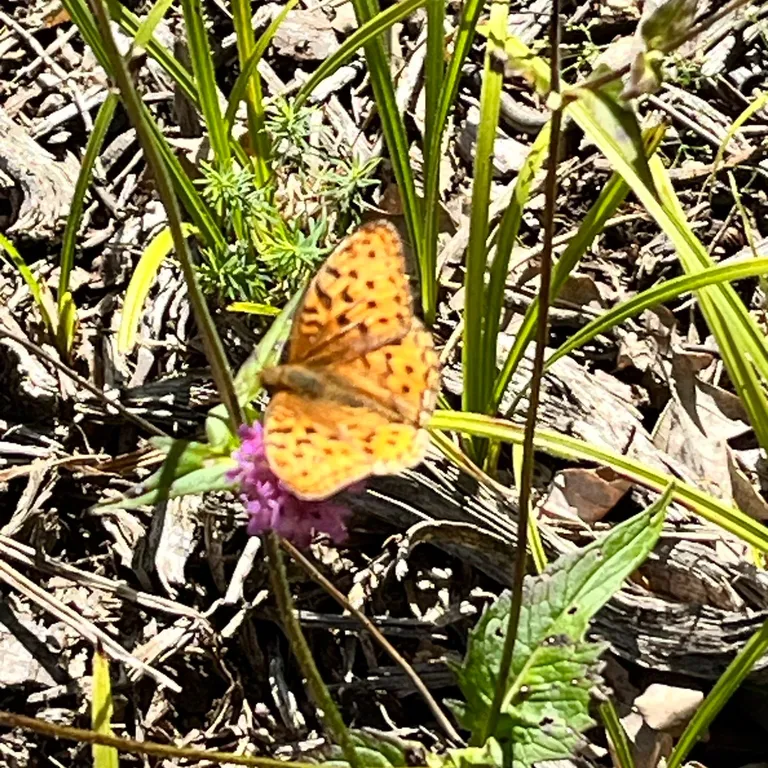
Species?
Fabriciana adippe
